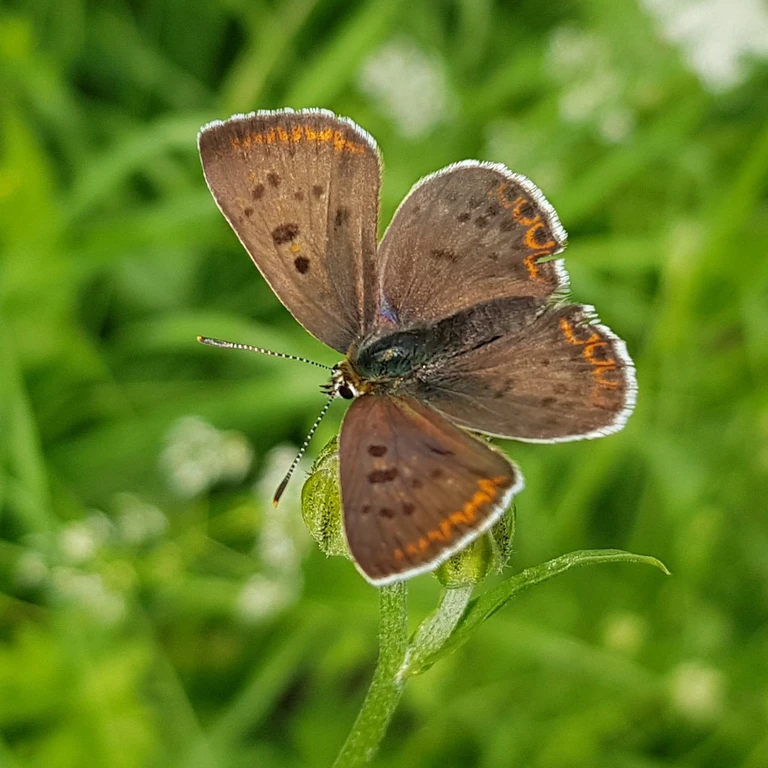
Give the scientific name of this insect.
Lycaena tityrus (also Loweia tityrus)
